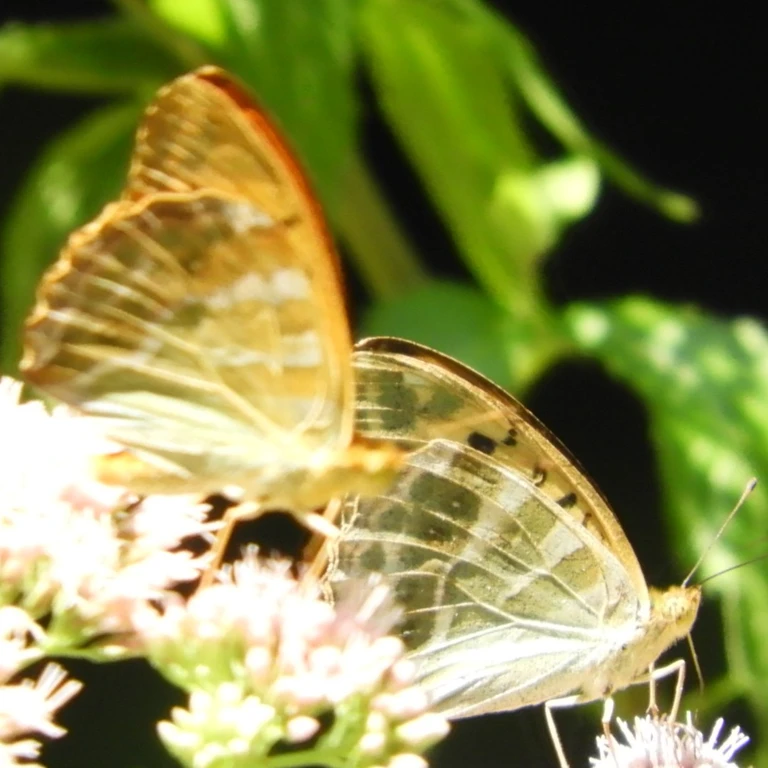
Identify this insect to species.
Argynnis paphia
